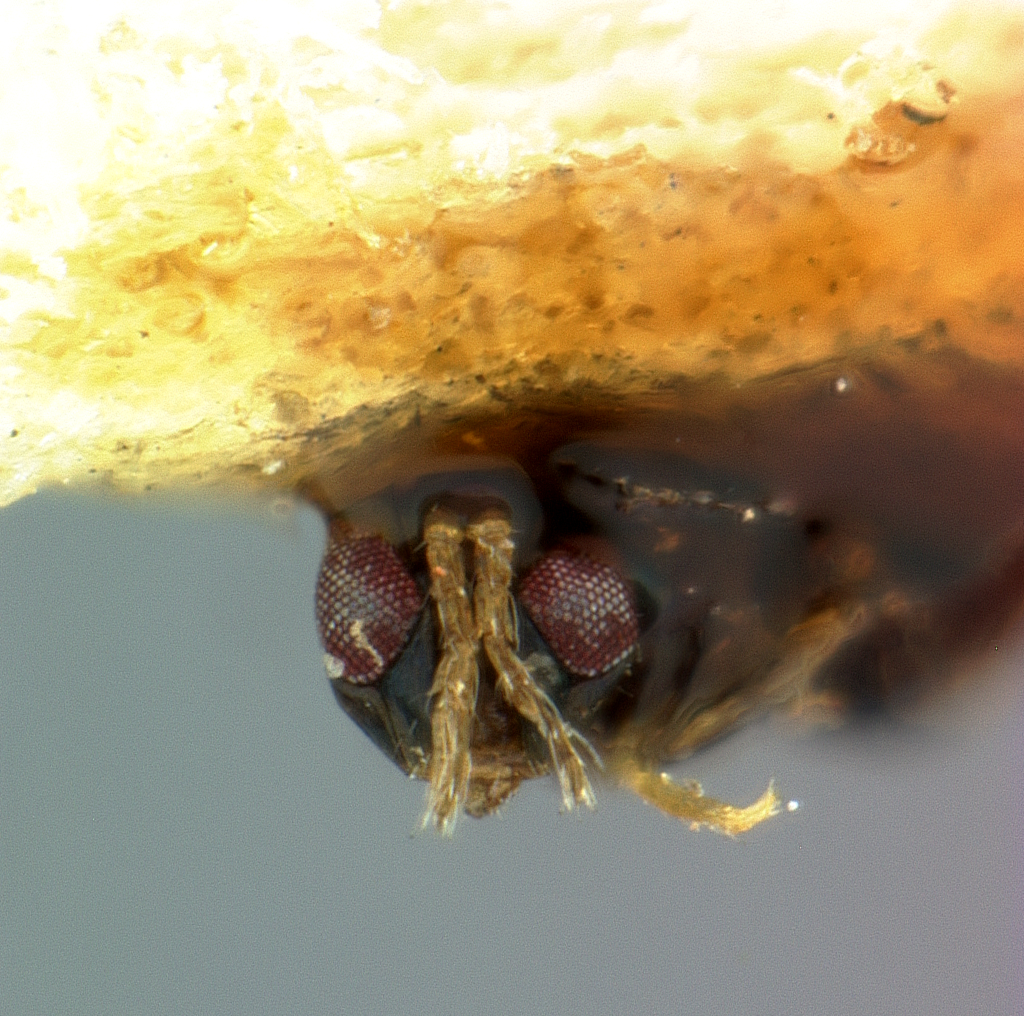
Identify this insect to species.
Gyrolasia bicolor
